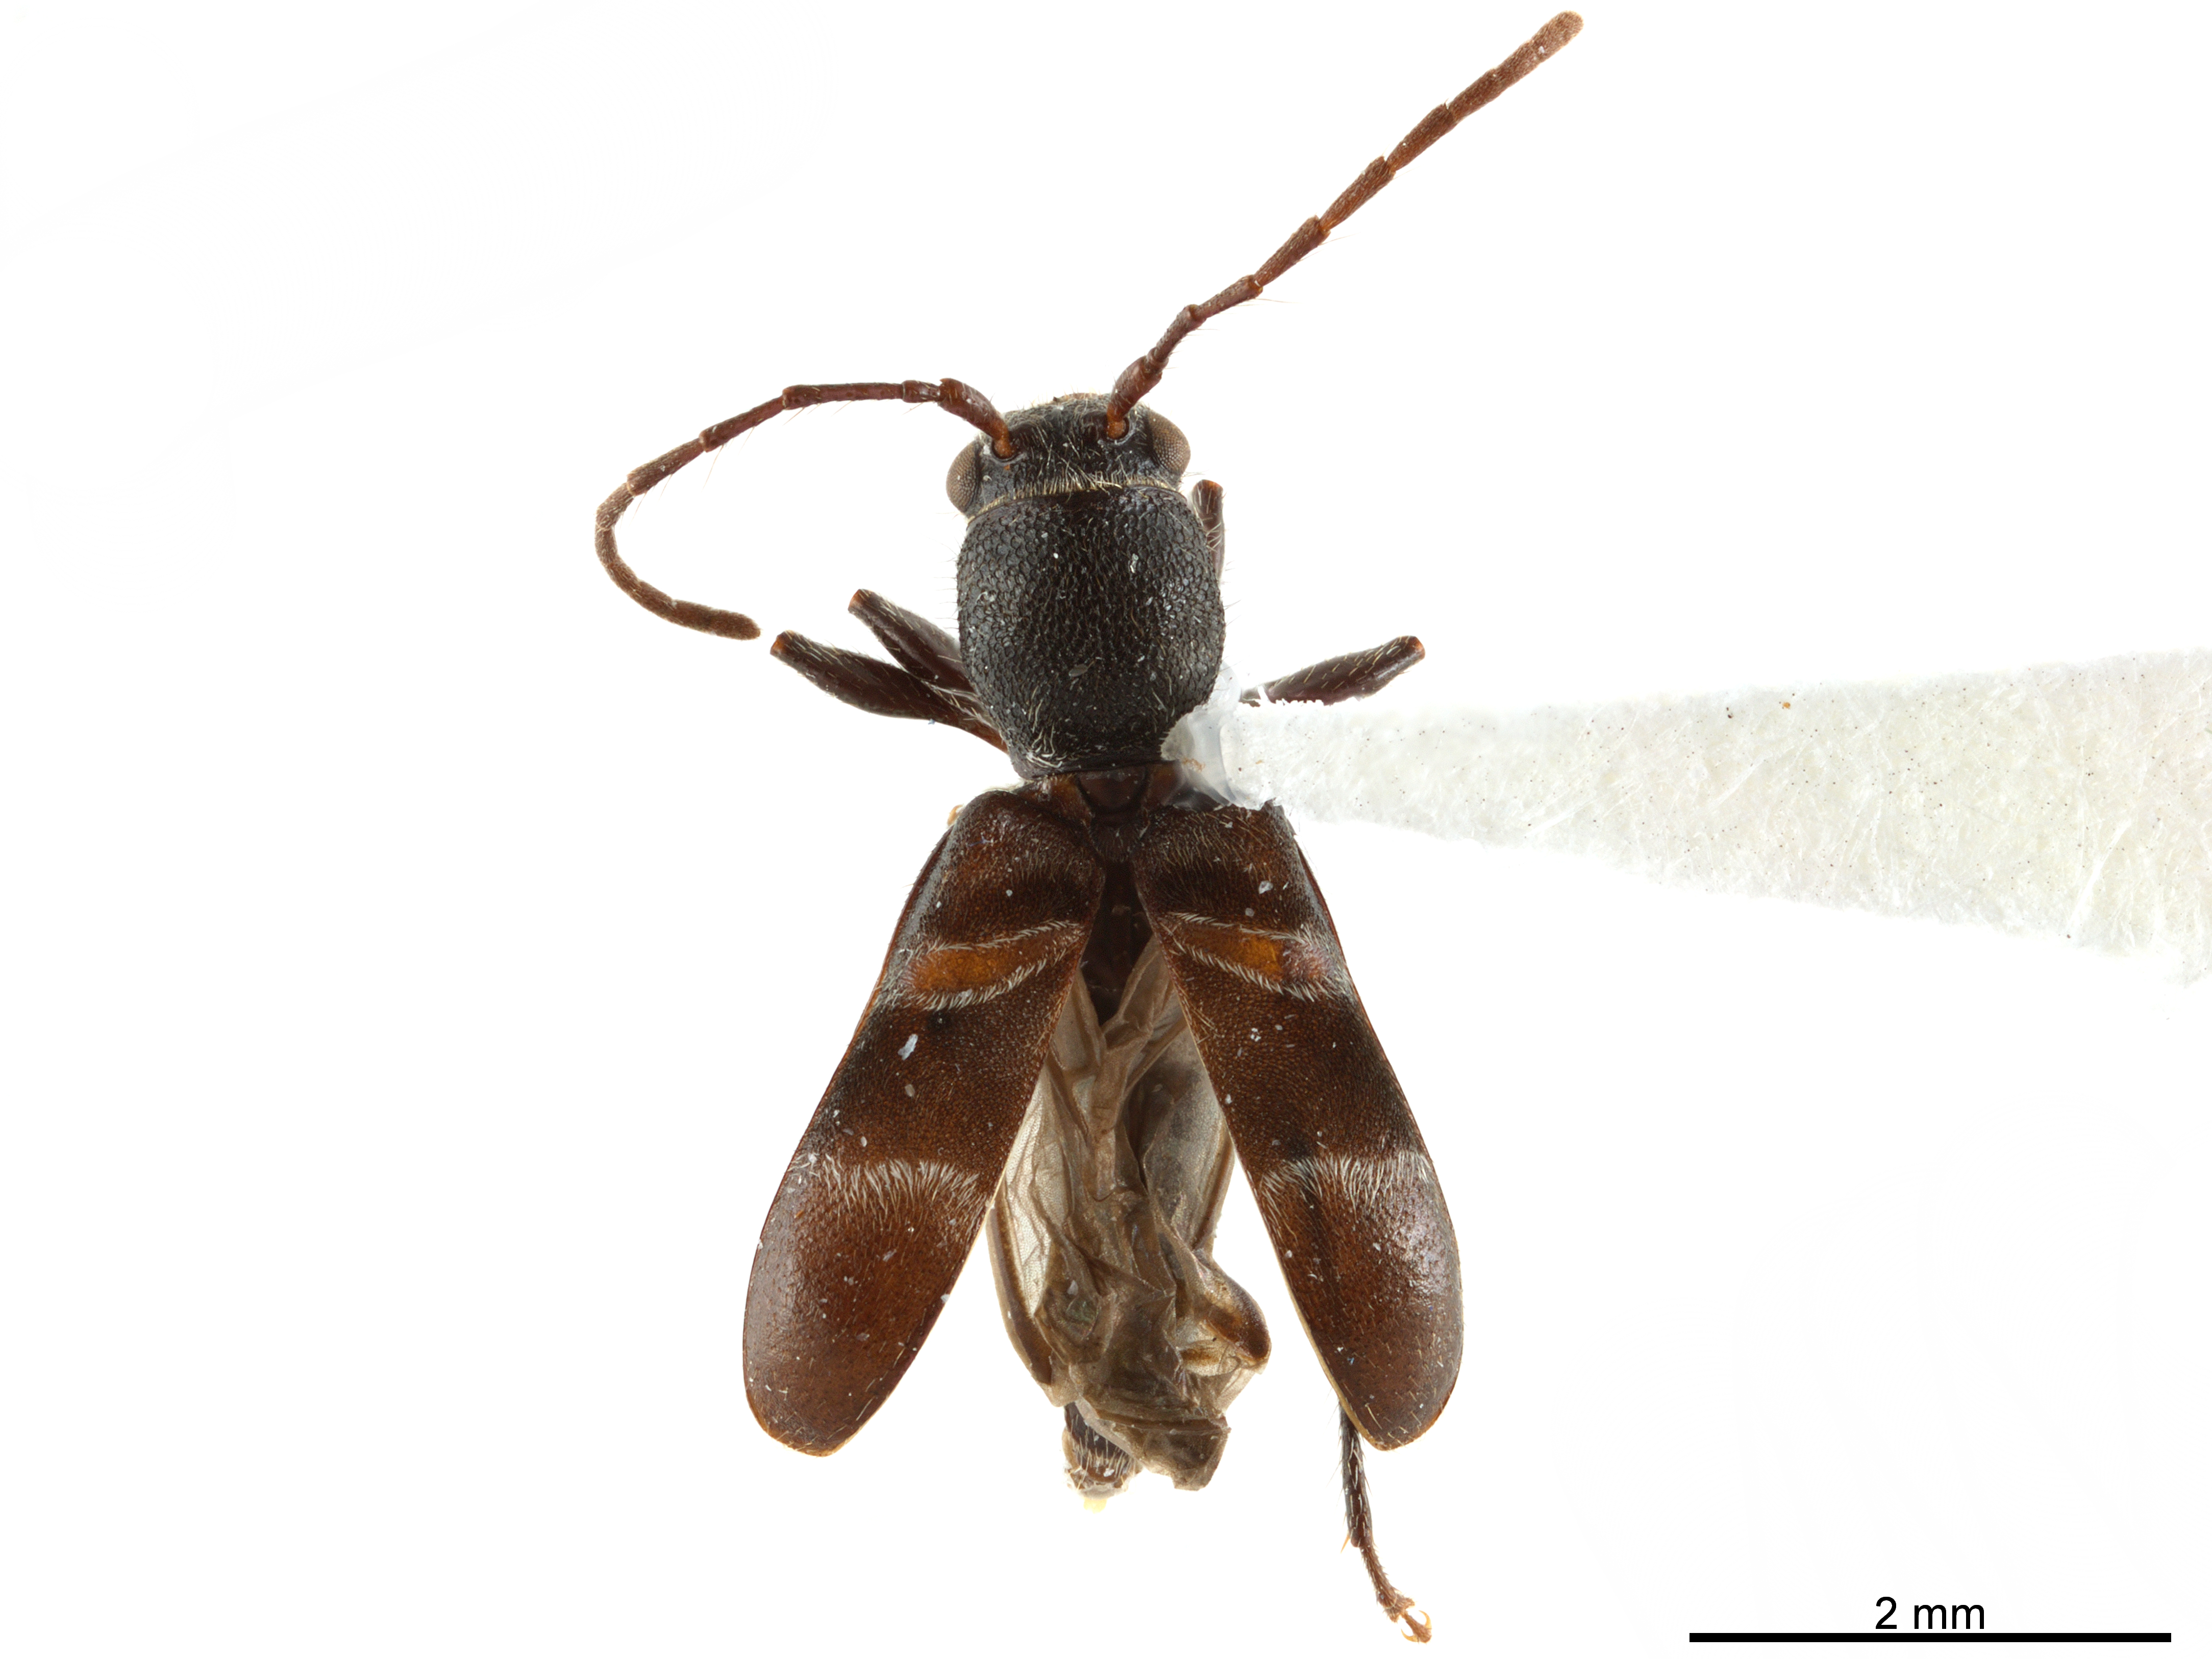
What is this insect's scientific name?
Tilloclytus geminatus
